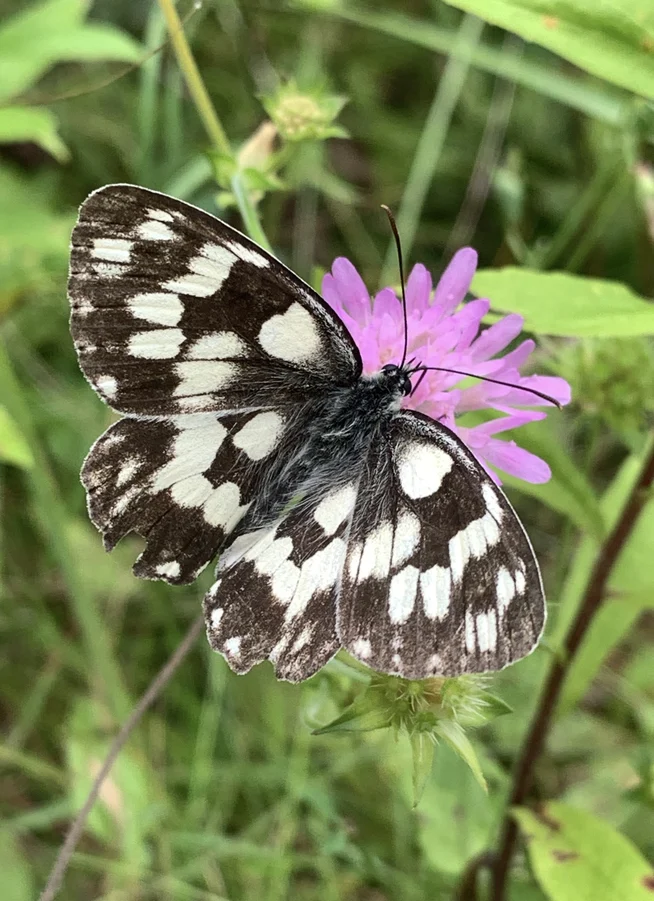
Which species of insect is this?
Melanargia galathea
